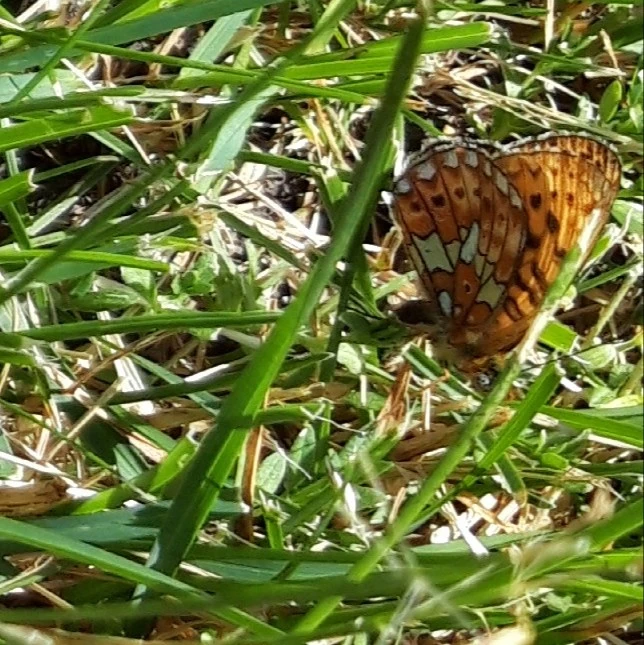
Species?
Boloria euphrosyne (also Clossiana euphrosyne)
